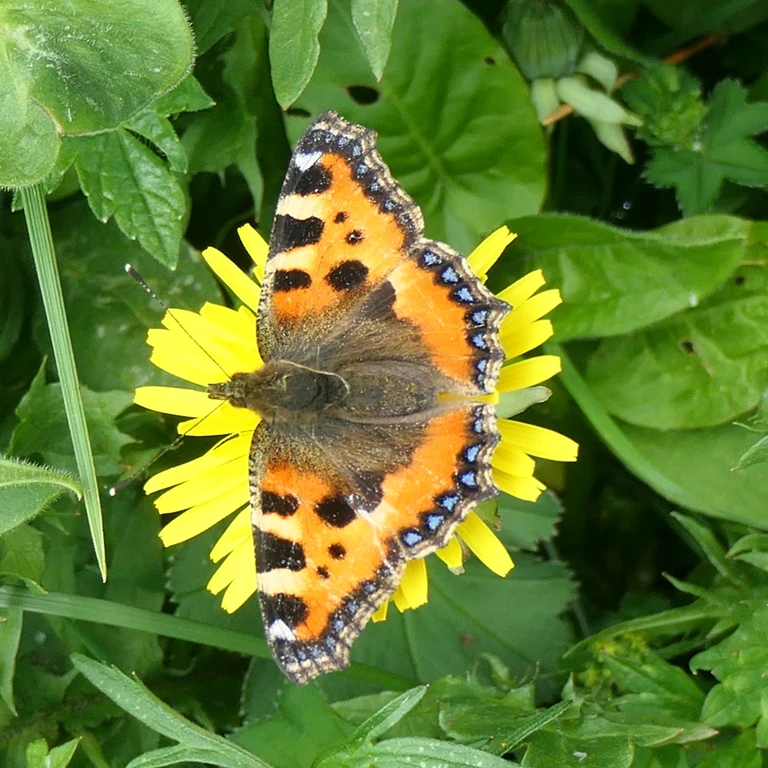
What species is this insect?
Aglais urticae
